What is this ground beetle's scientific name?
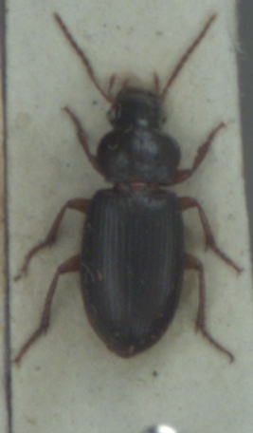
Ophonus rufibarbis
